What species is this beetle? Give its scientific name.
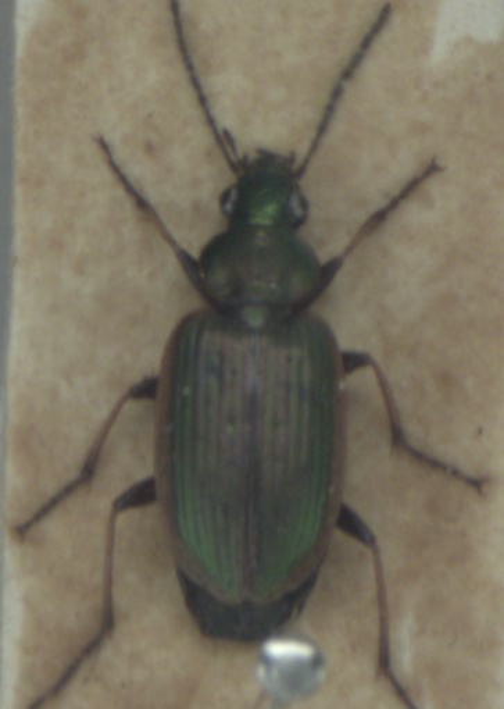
Agonum marginatum
